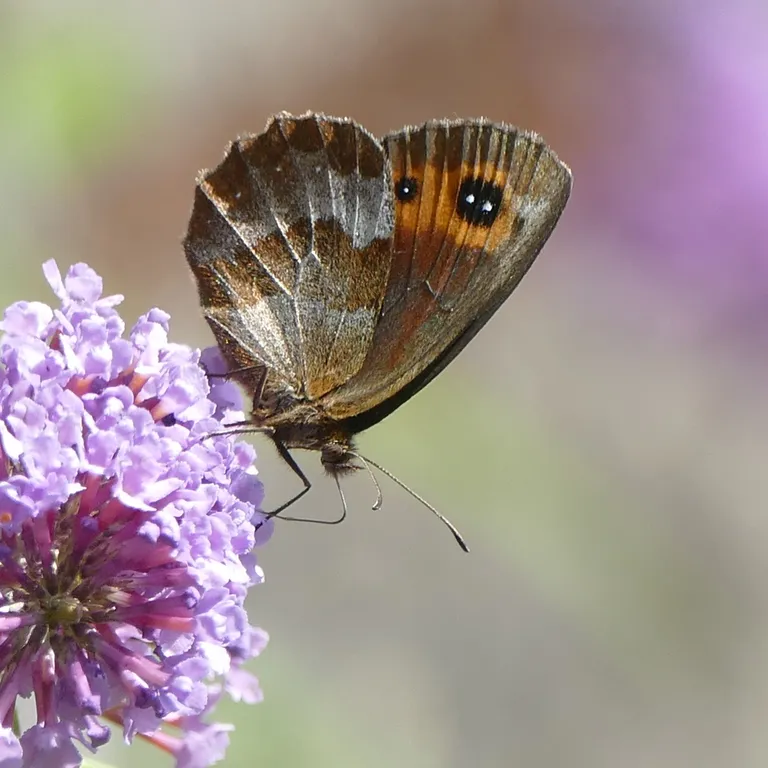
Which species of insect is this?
Erebia aethiops
